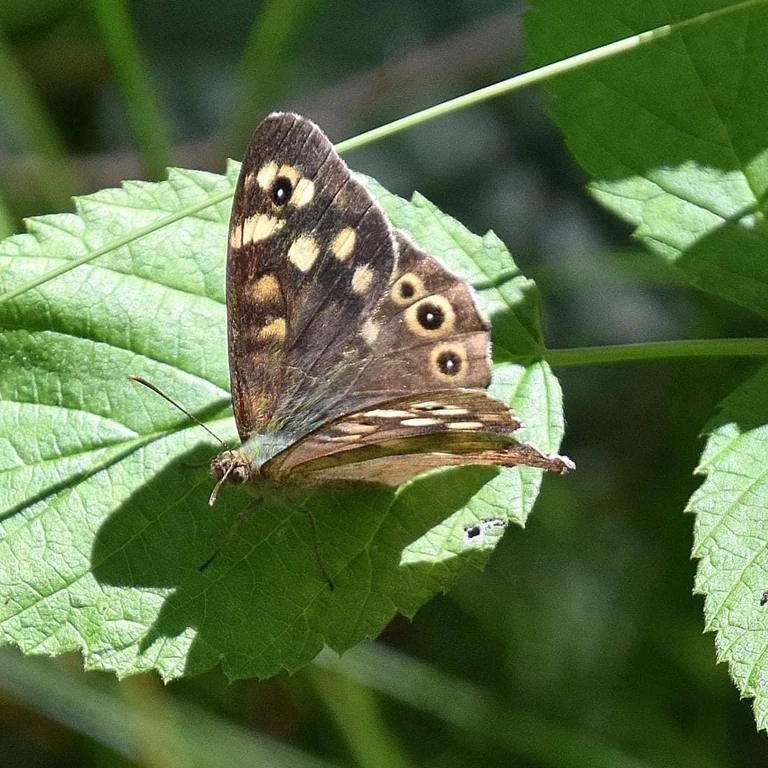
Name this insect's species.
Pararge aegeria
